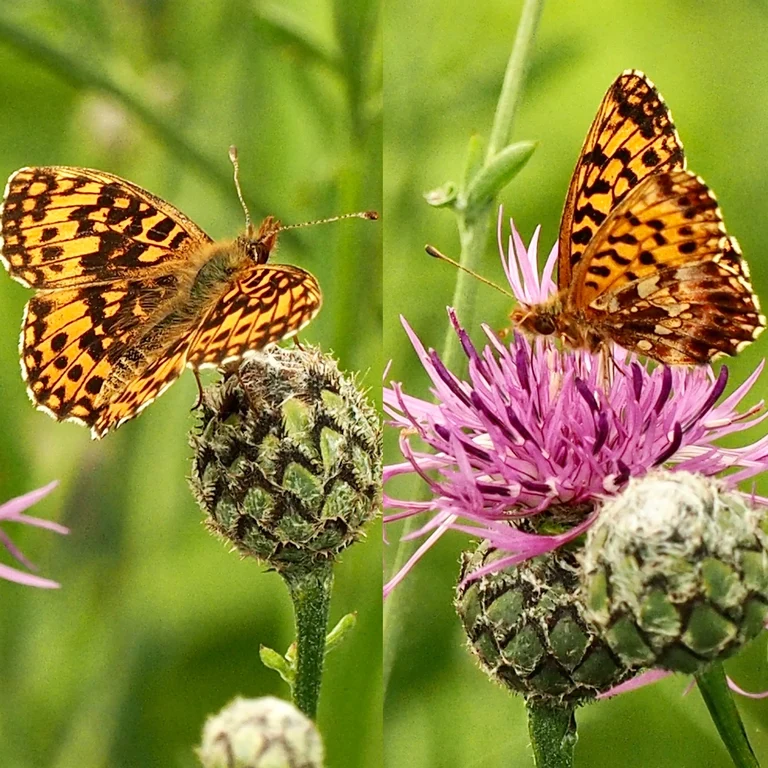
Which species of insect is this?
Boloria dia
